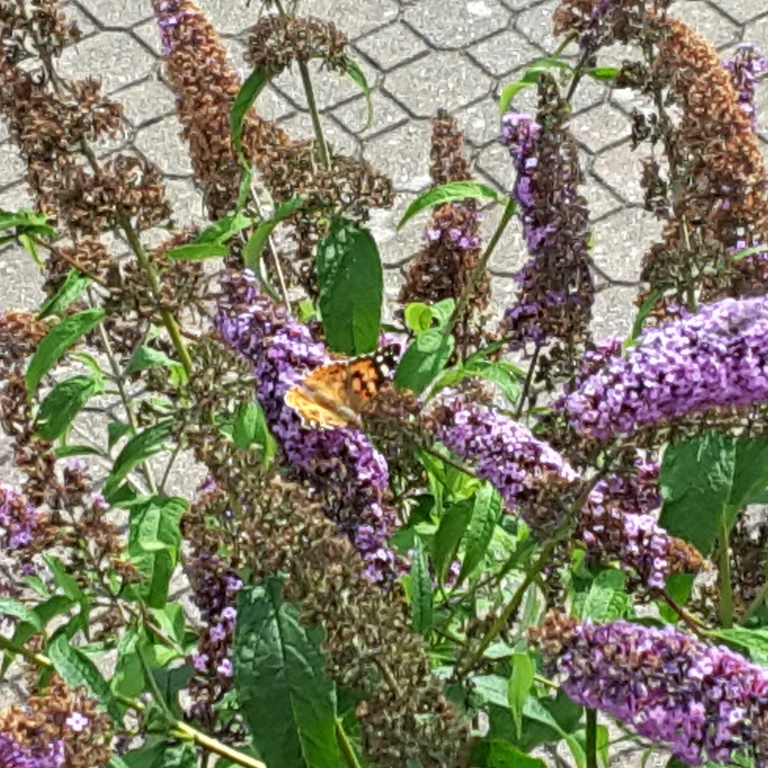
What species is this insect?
Vanessa cardui
